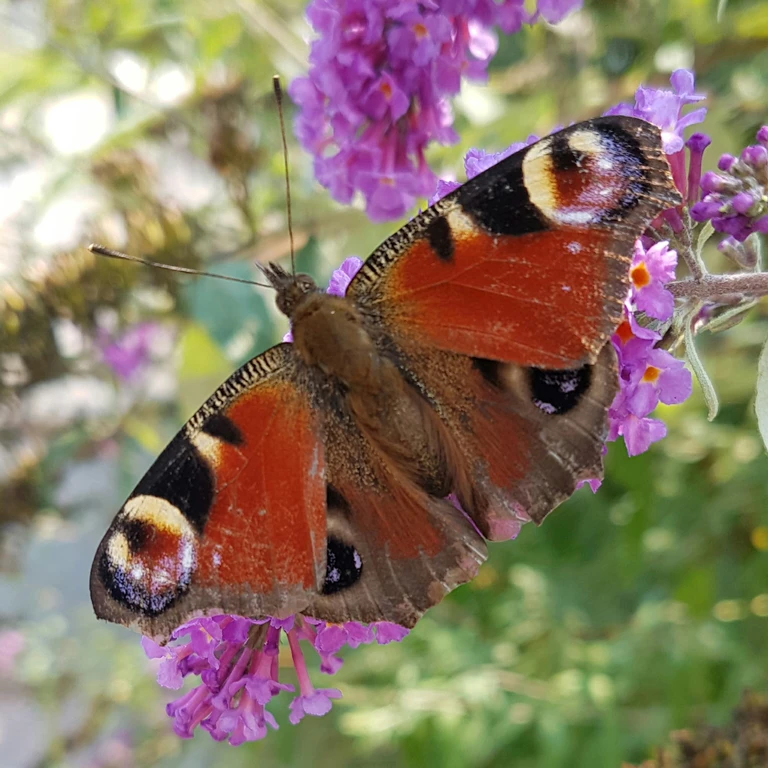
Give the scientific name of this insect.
Aglais io
